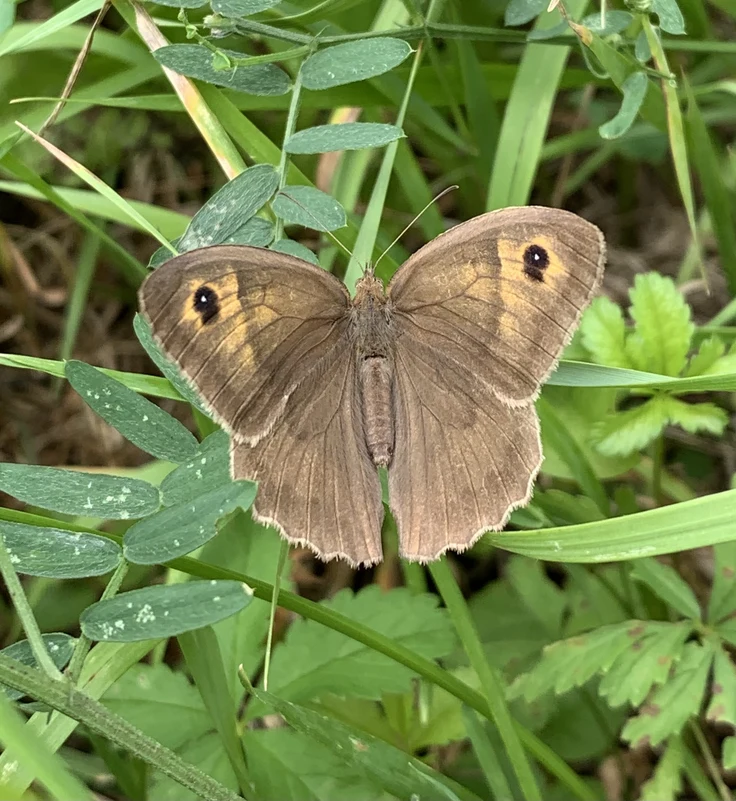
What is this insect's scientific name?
Maniola jurtina
